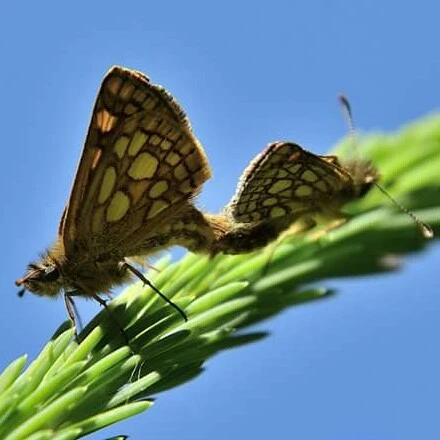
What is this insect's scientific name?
Carterocephalus palaemon
